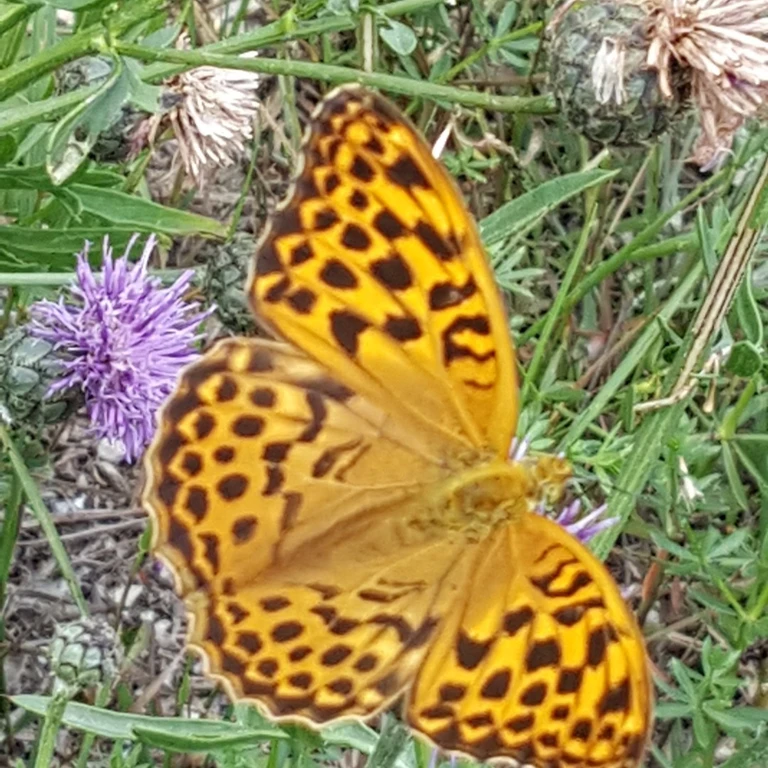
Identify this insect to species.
Argynnis paphia
